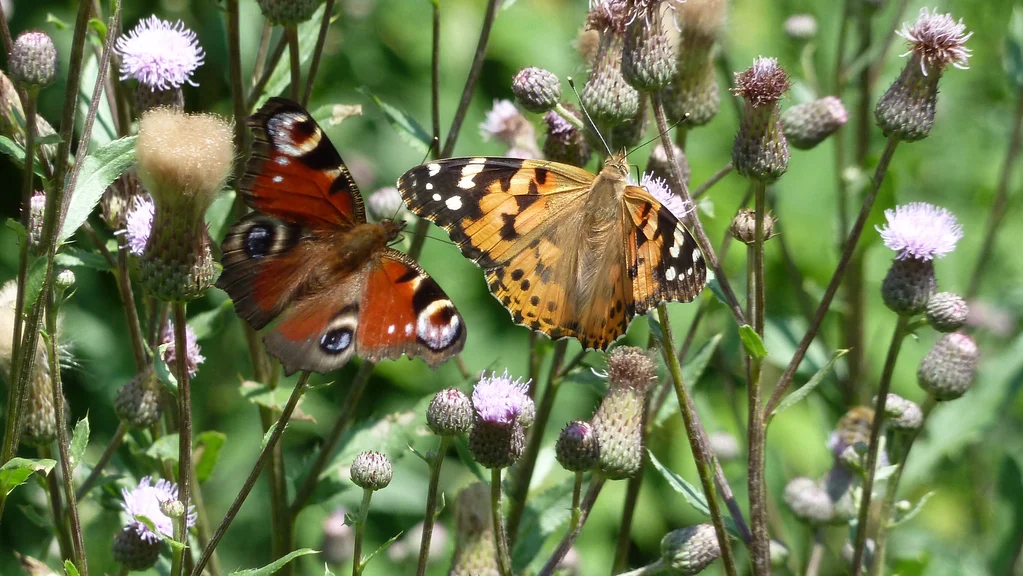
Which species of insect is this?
Aglais io
